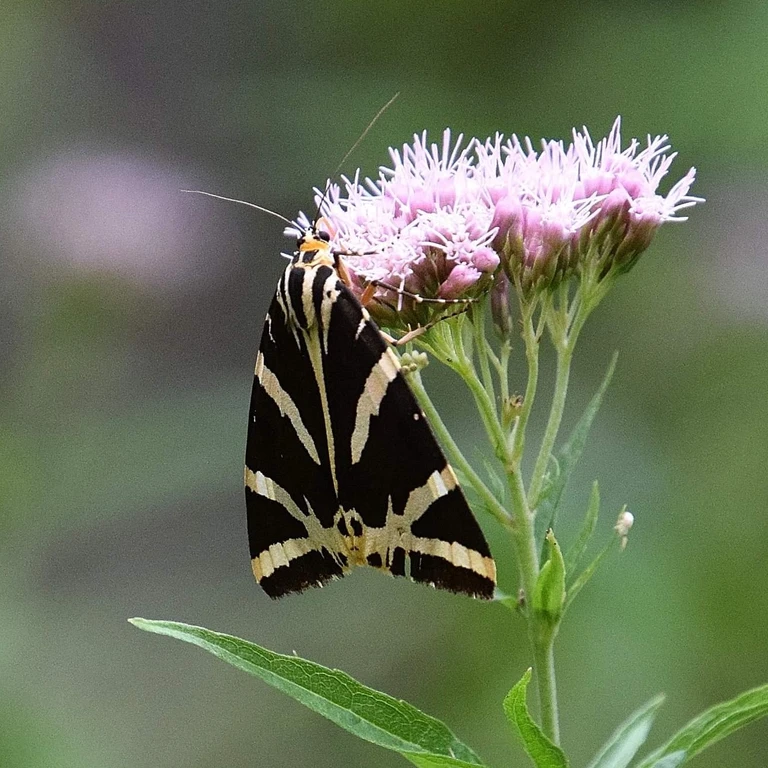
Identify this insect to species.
Euplagia quadripunctaria
